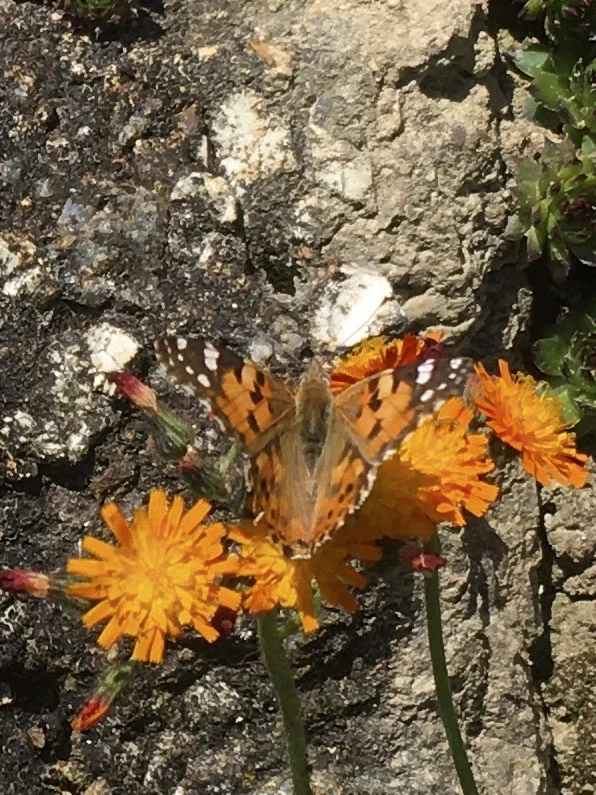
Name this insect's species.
Vanessa cardui
